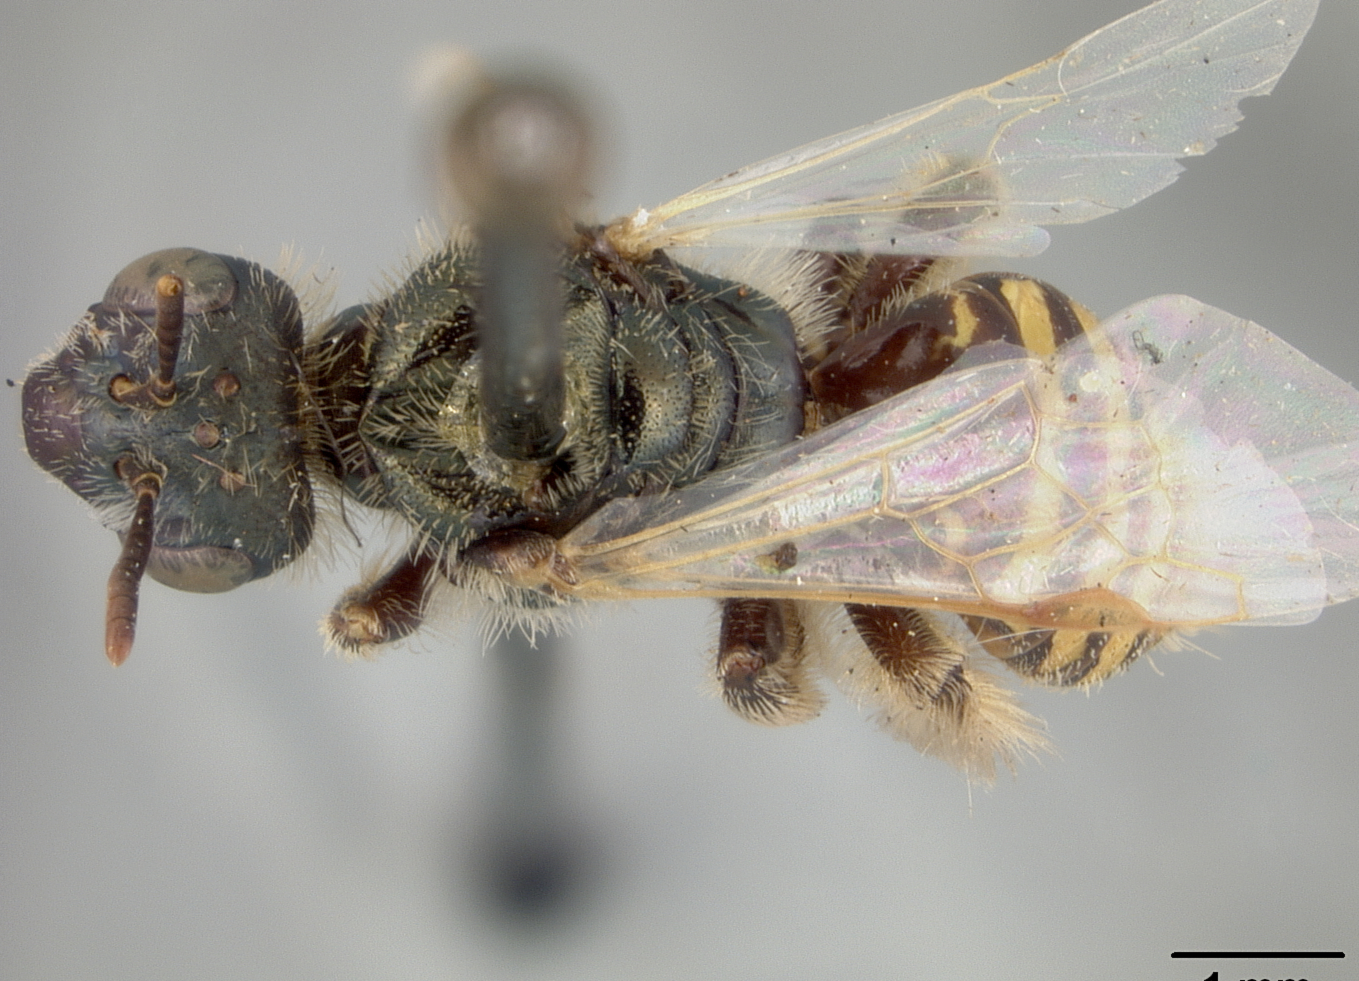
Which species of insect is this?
Perdita canadensis
